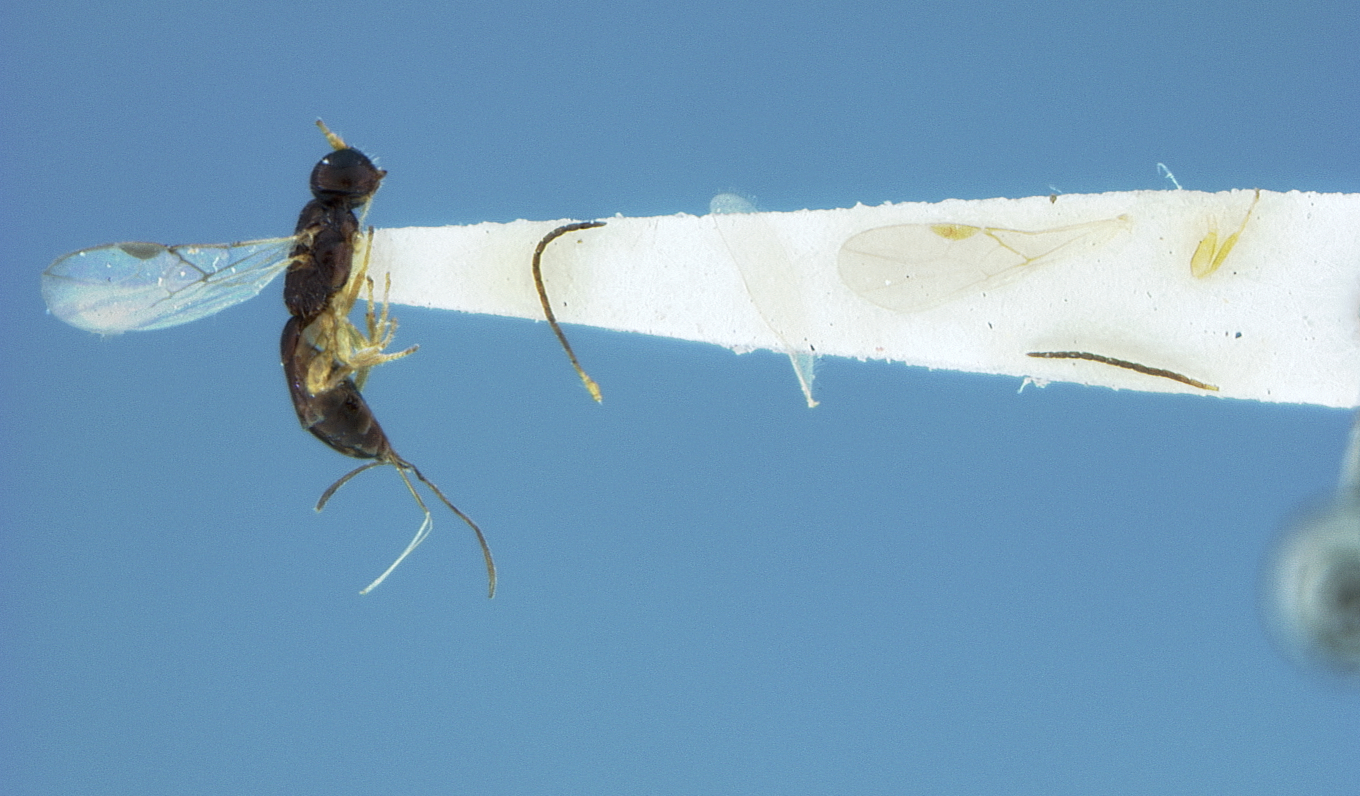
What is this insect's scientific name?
Lysitermus scolyticida
